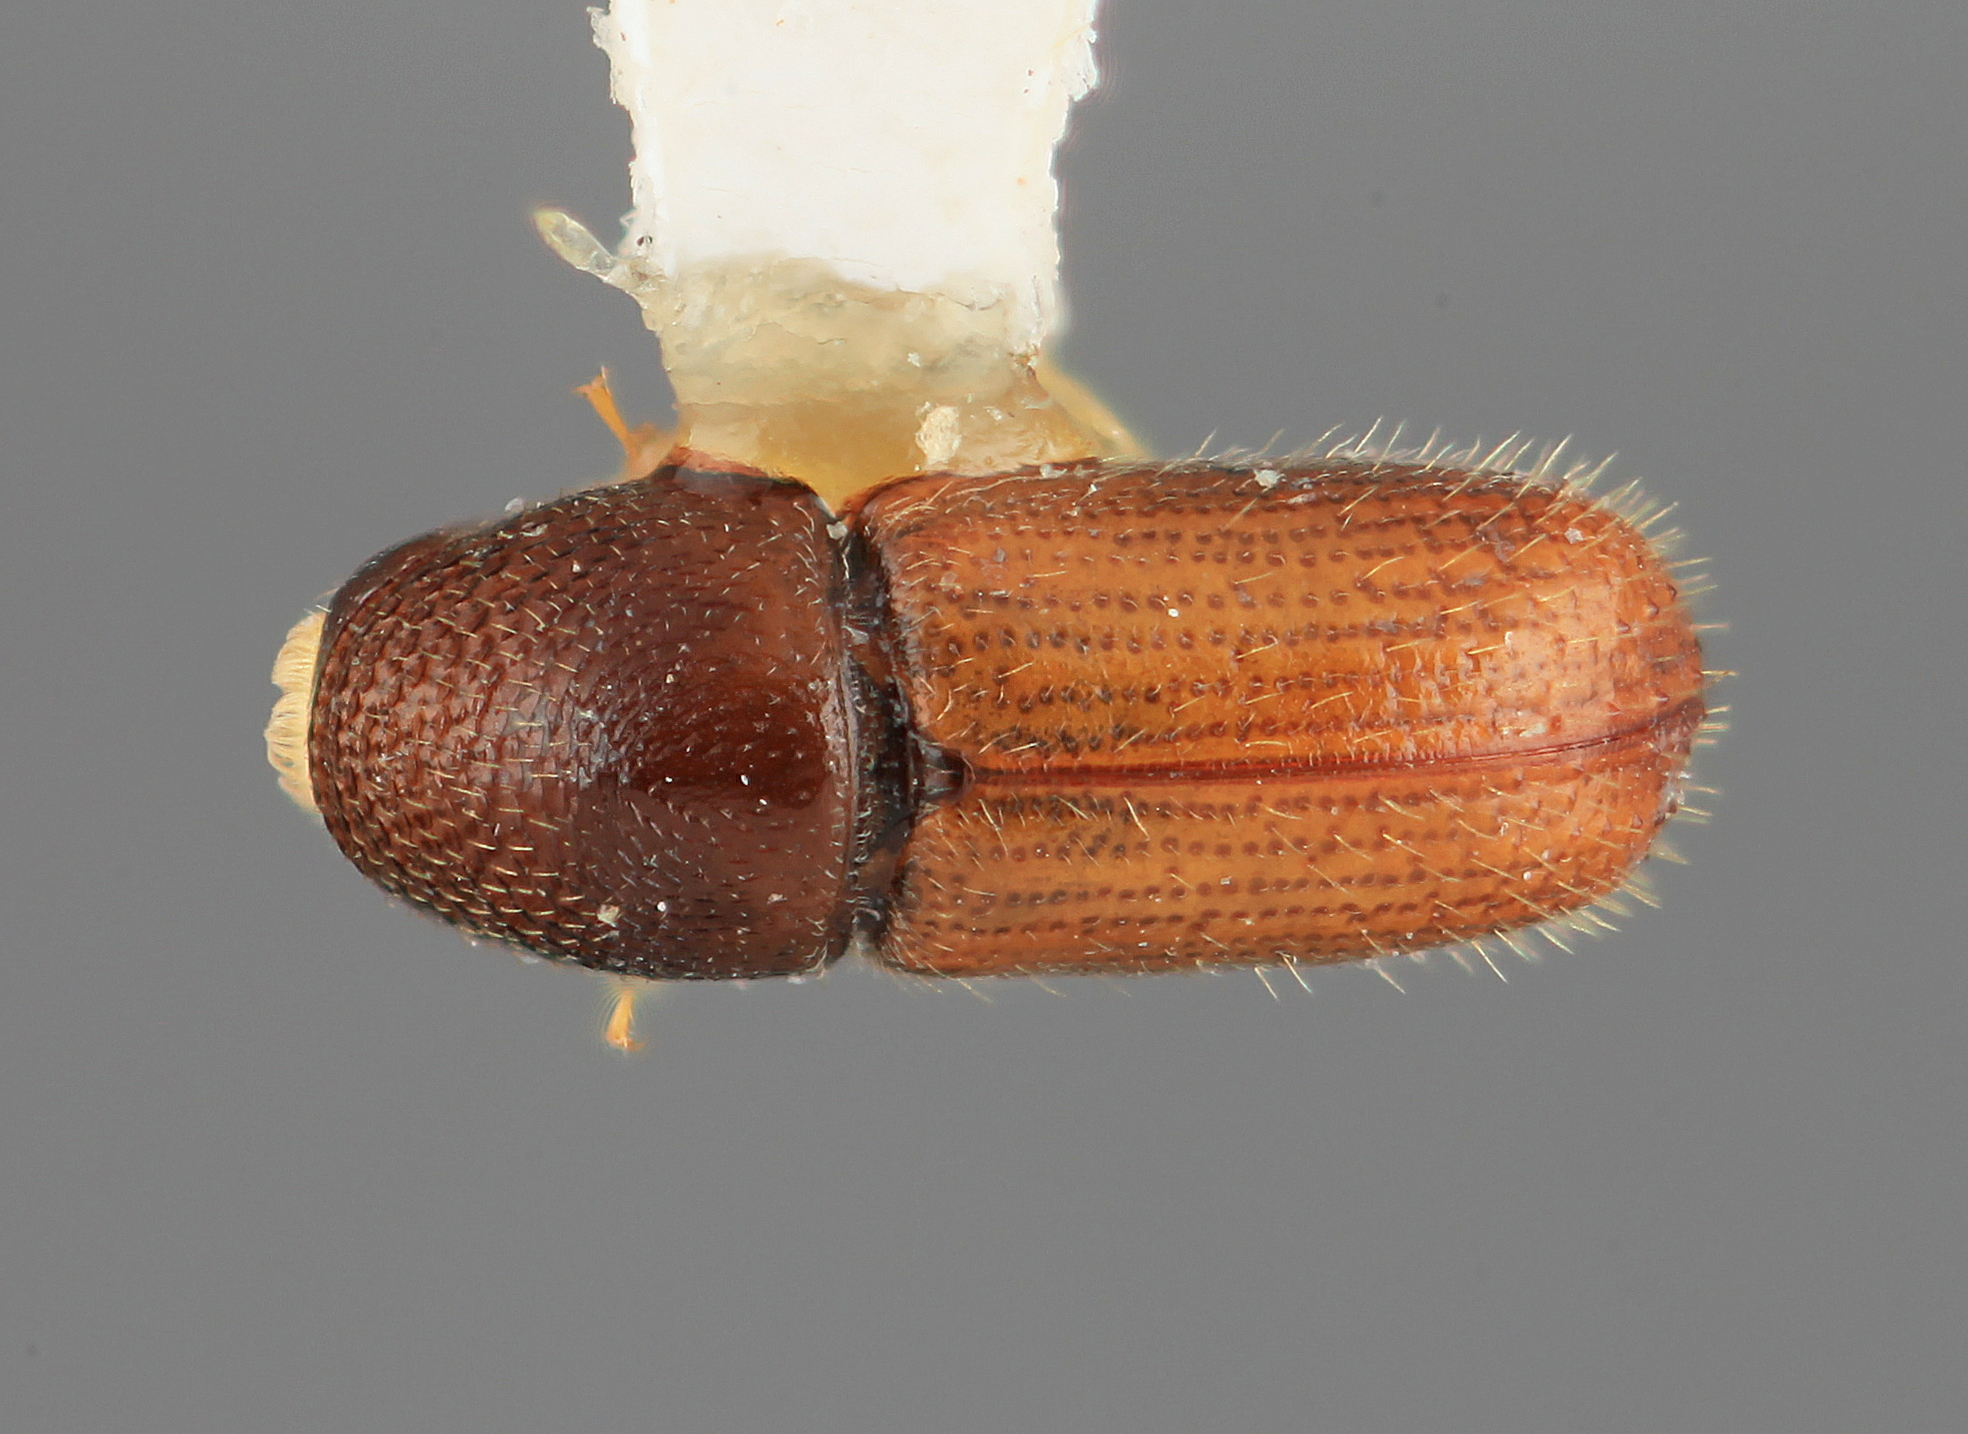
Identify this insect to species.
Pityophthorus medialis
